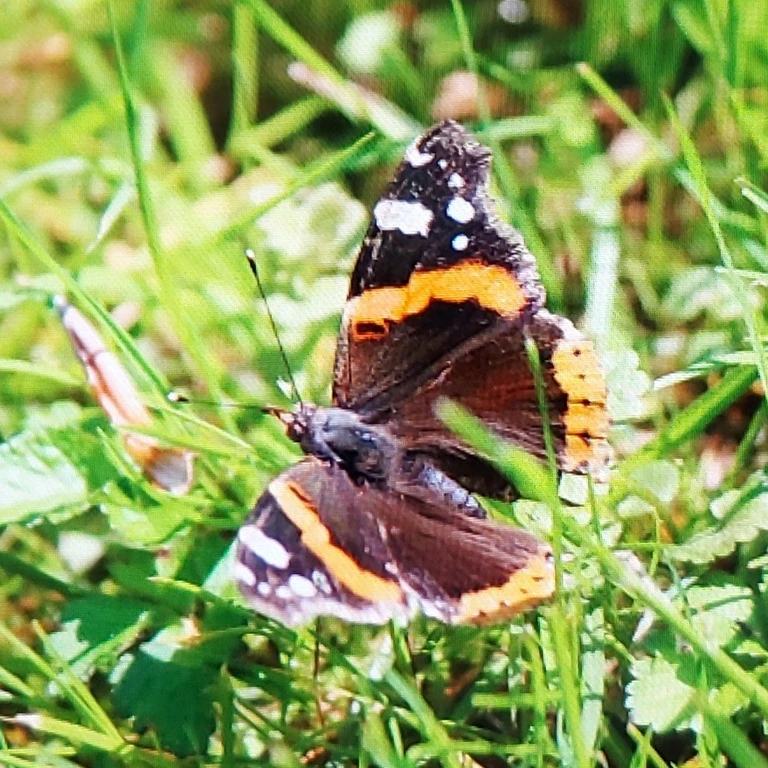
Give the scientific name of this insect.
Vanessa atalanta
